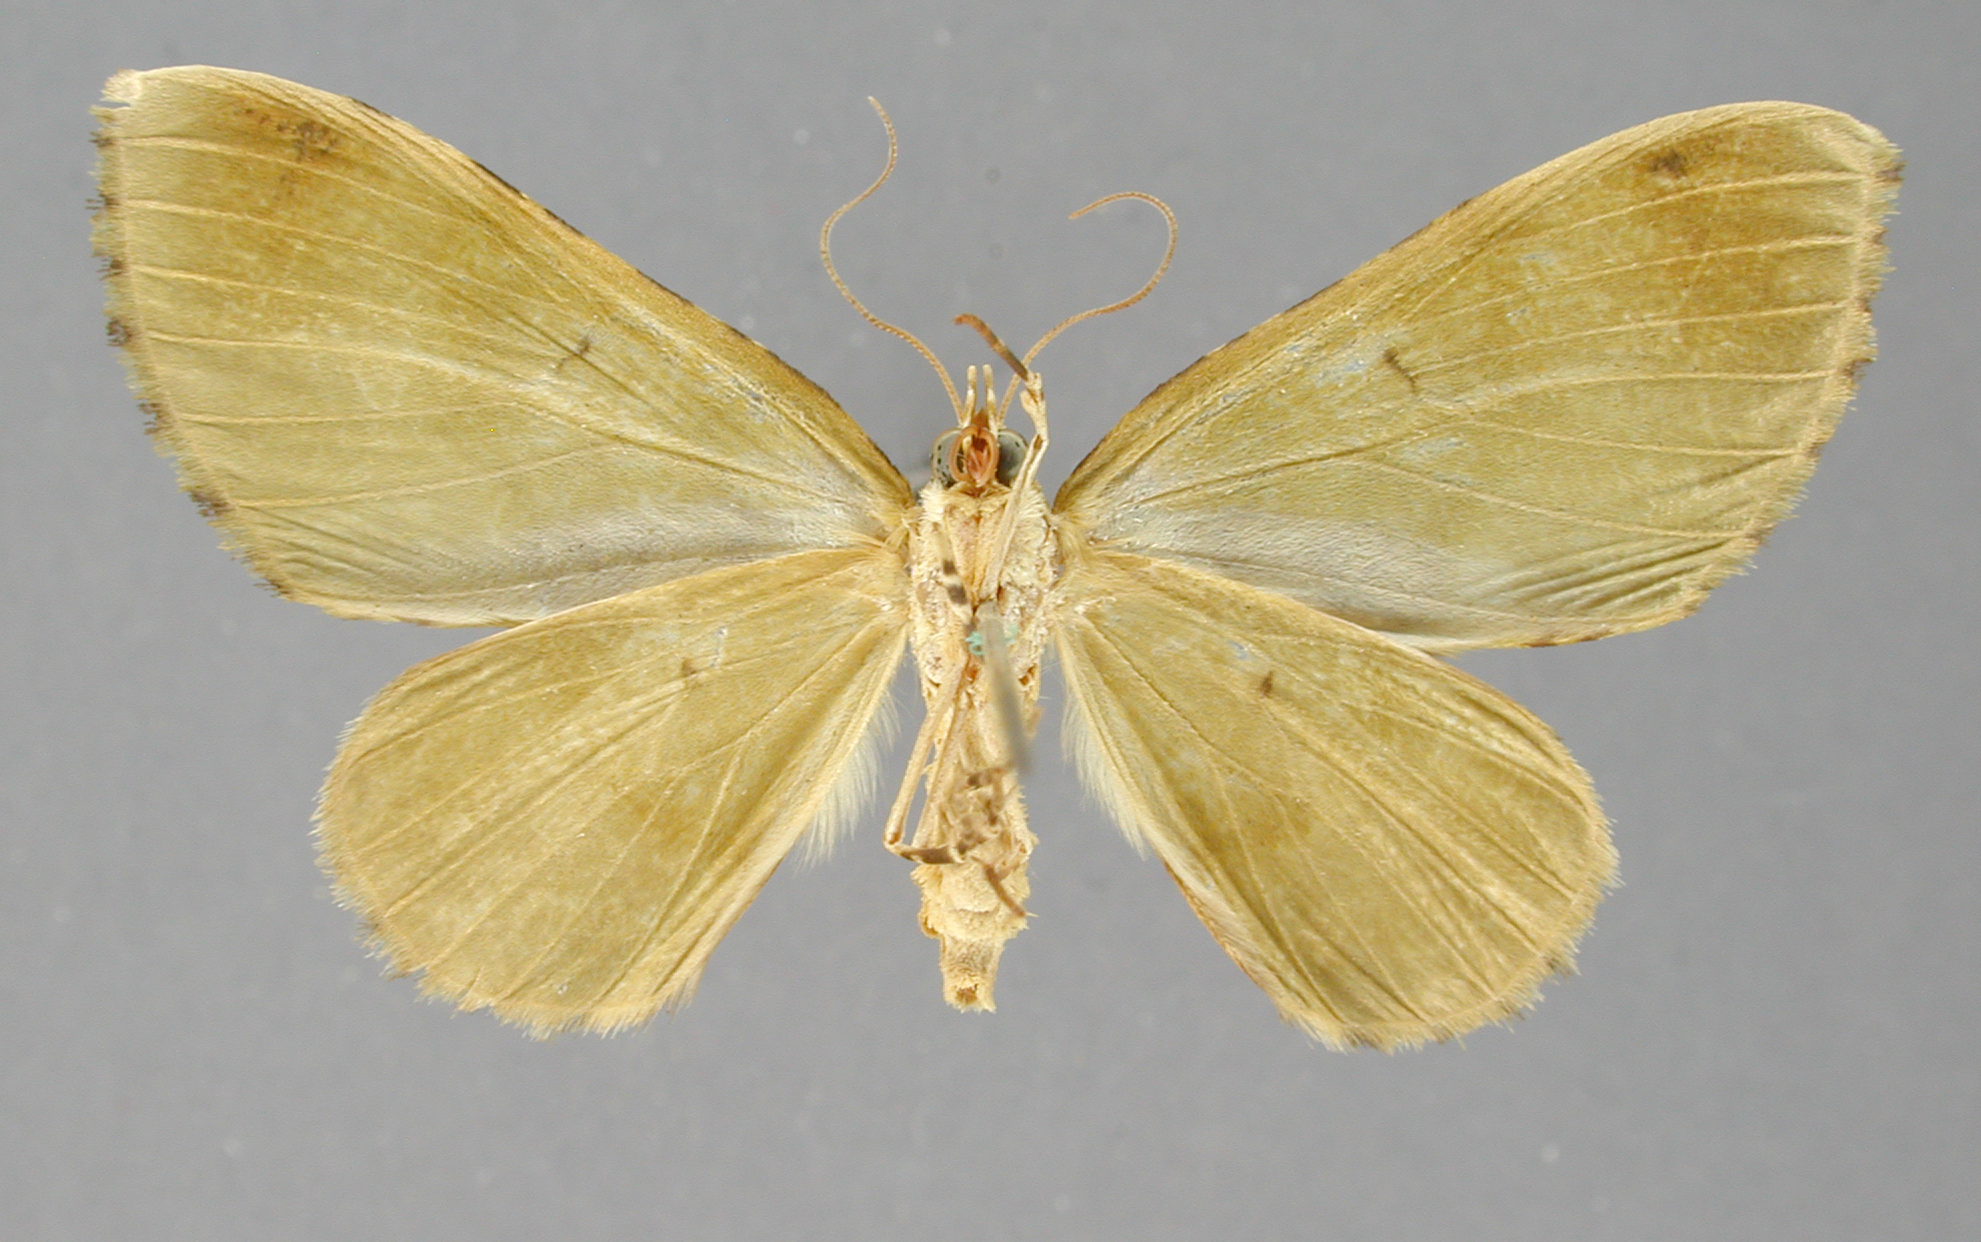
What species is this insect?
Eriopygidia myrtusaria
